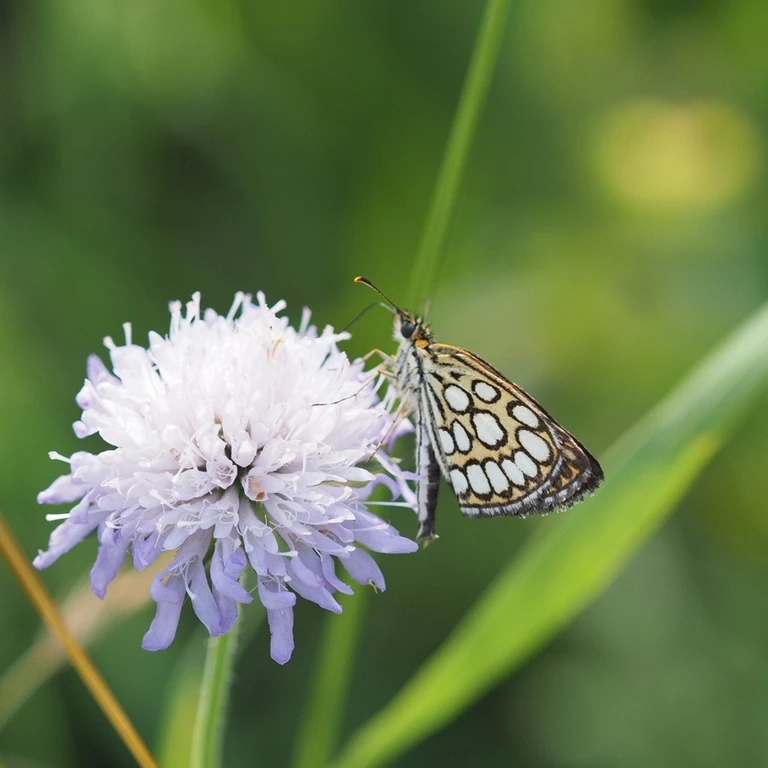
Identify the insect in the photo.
Heteropterus morpheus
